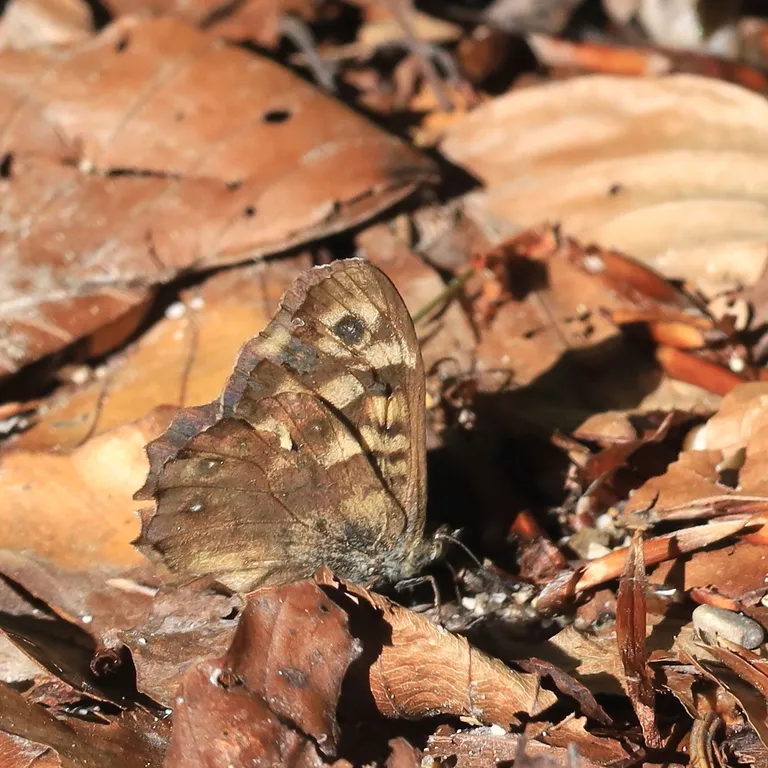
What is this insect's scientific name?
Pararge aegeria
